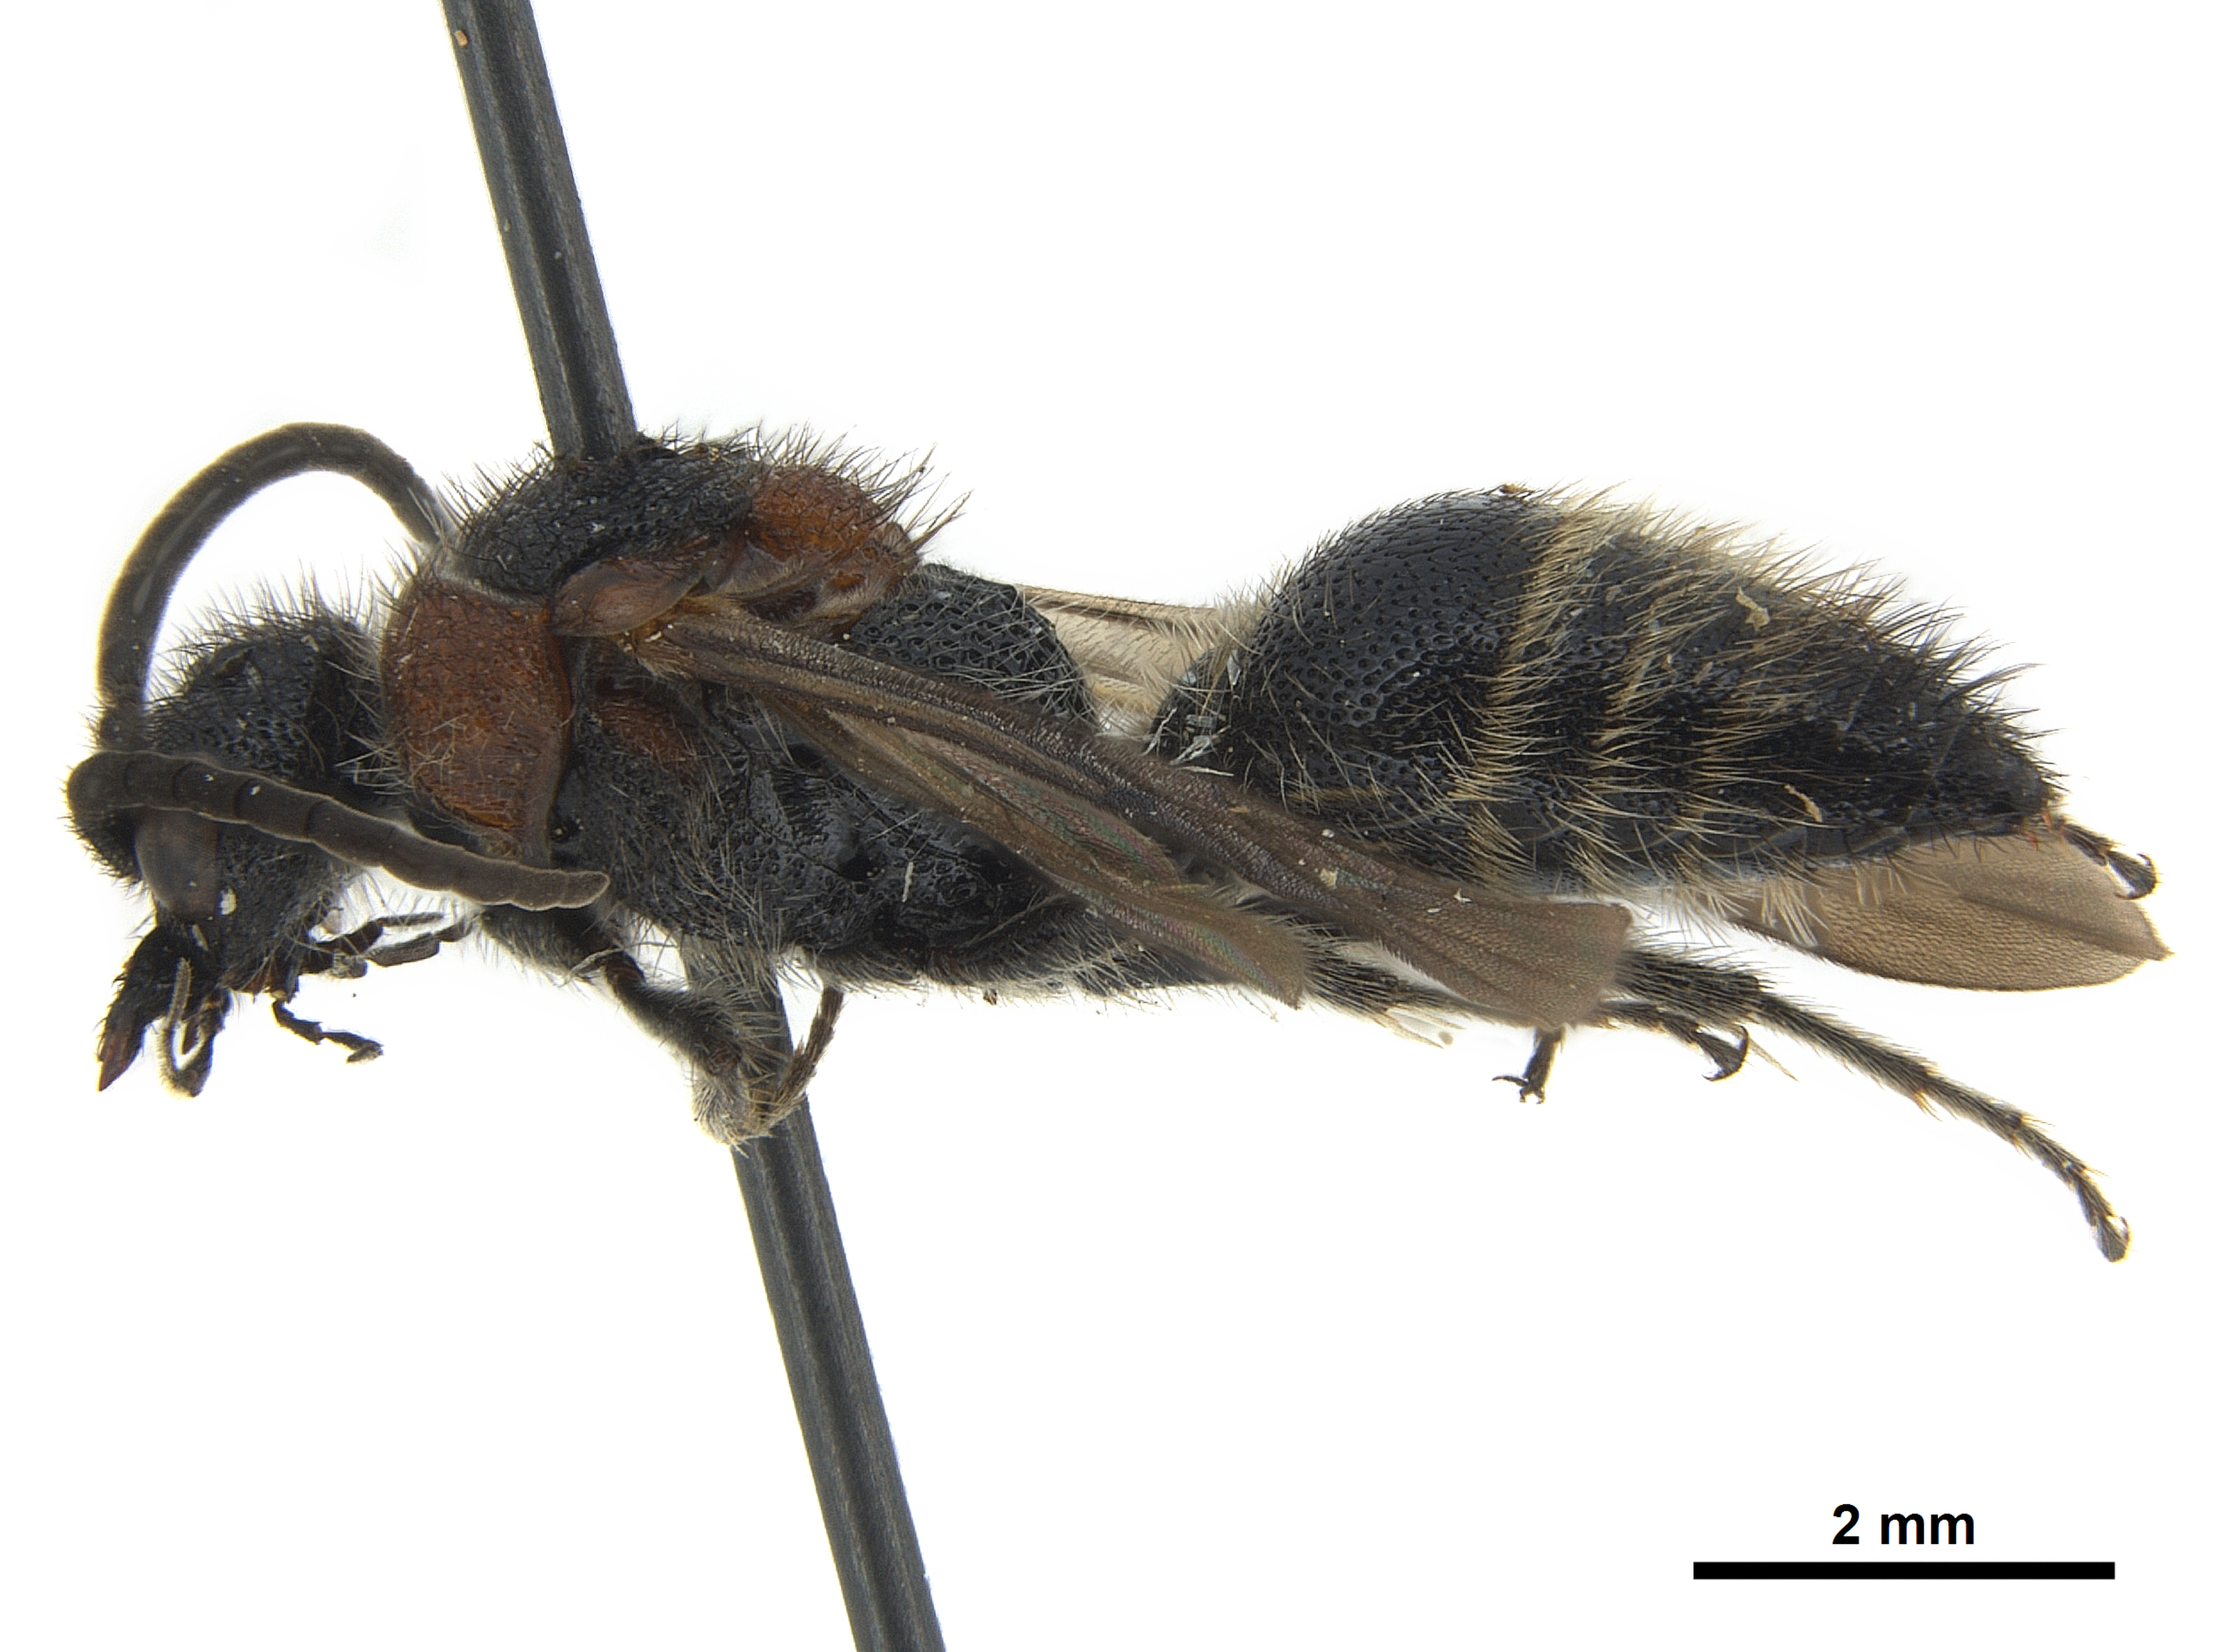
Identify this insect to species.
Skorikovia elongata
